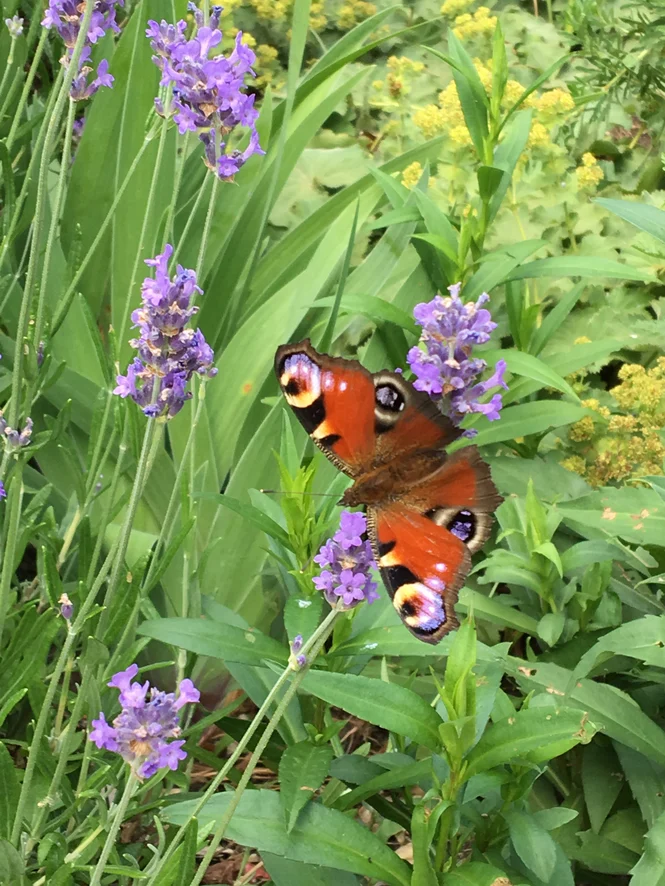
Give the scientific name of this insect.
Aglais io
